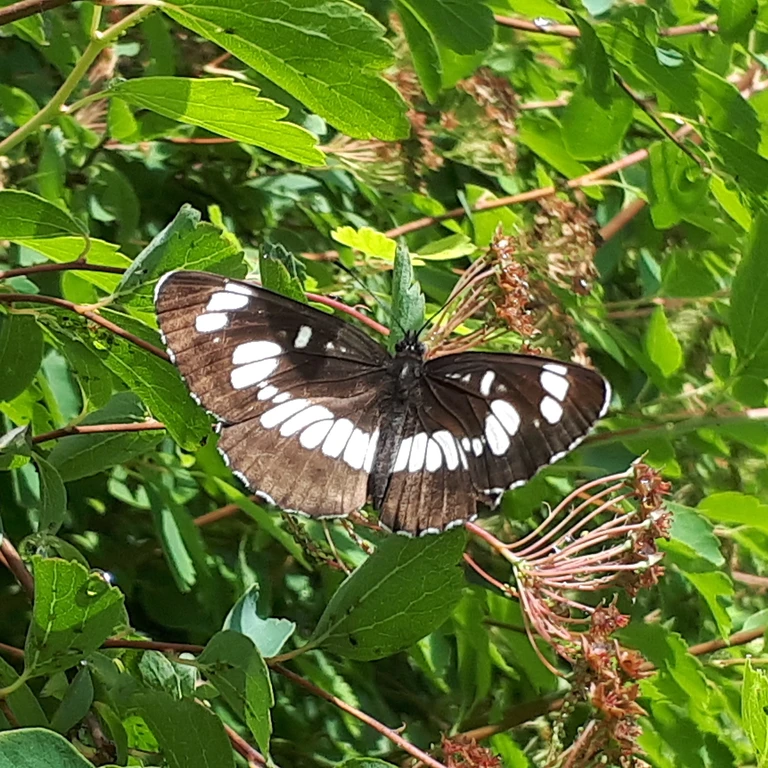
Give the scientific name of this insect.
Neptis rivularis
